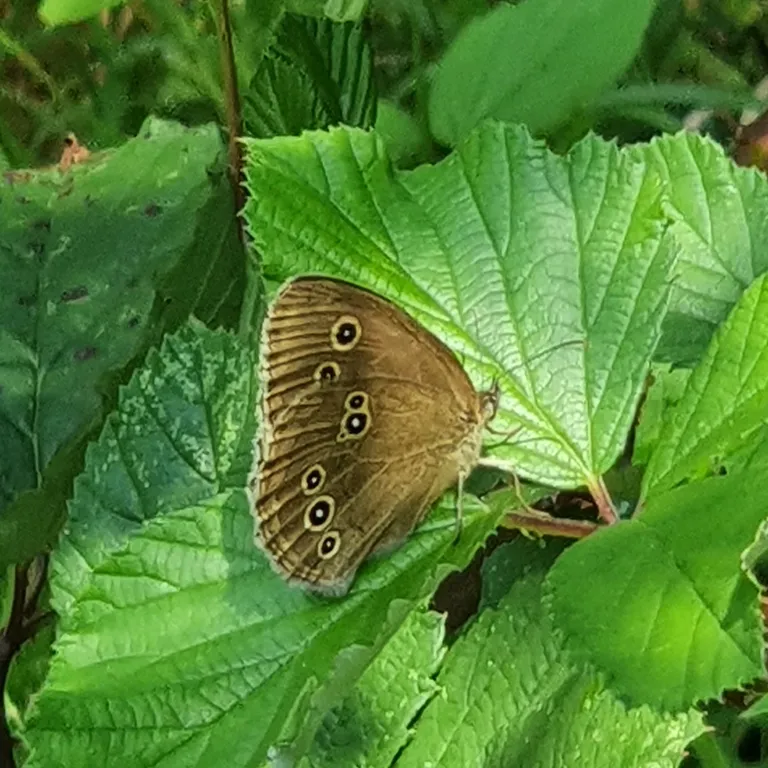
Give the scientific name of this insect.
Aphantopus hyperantus
